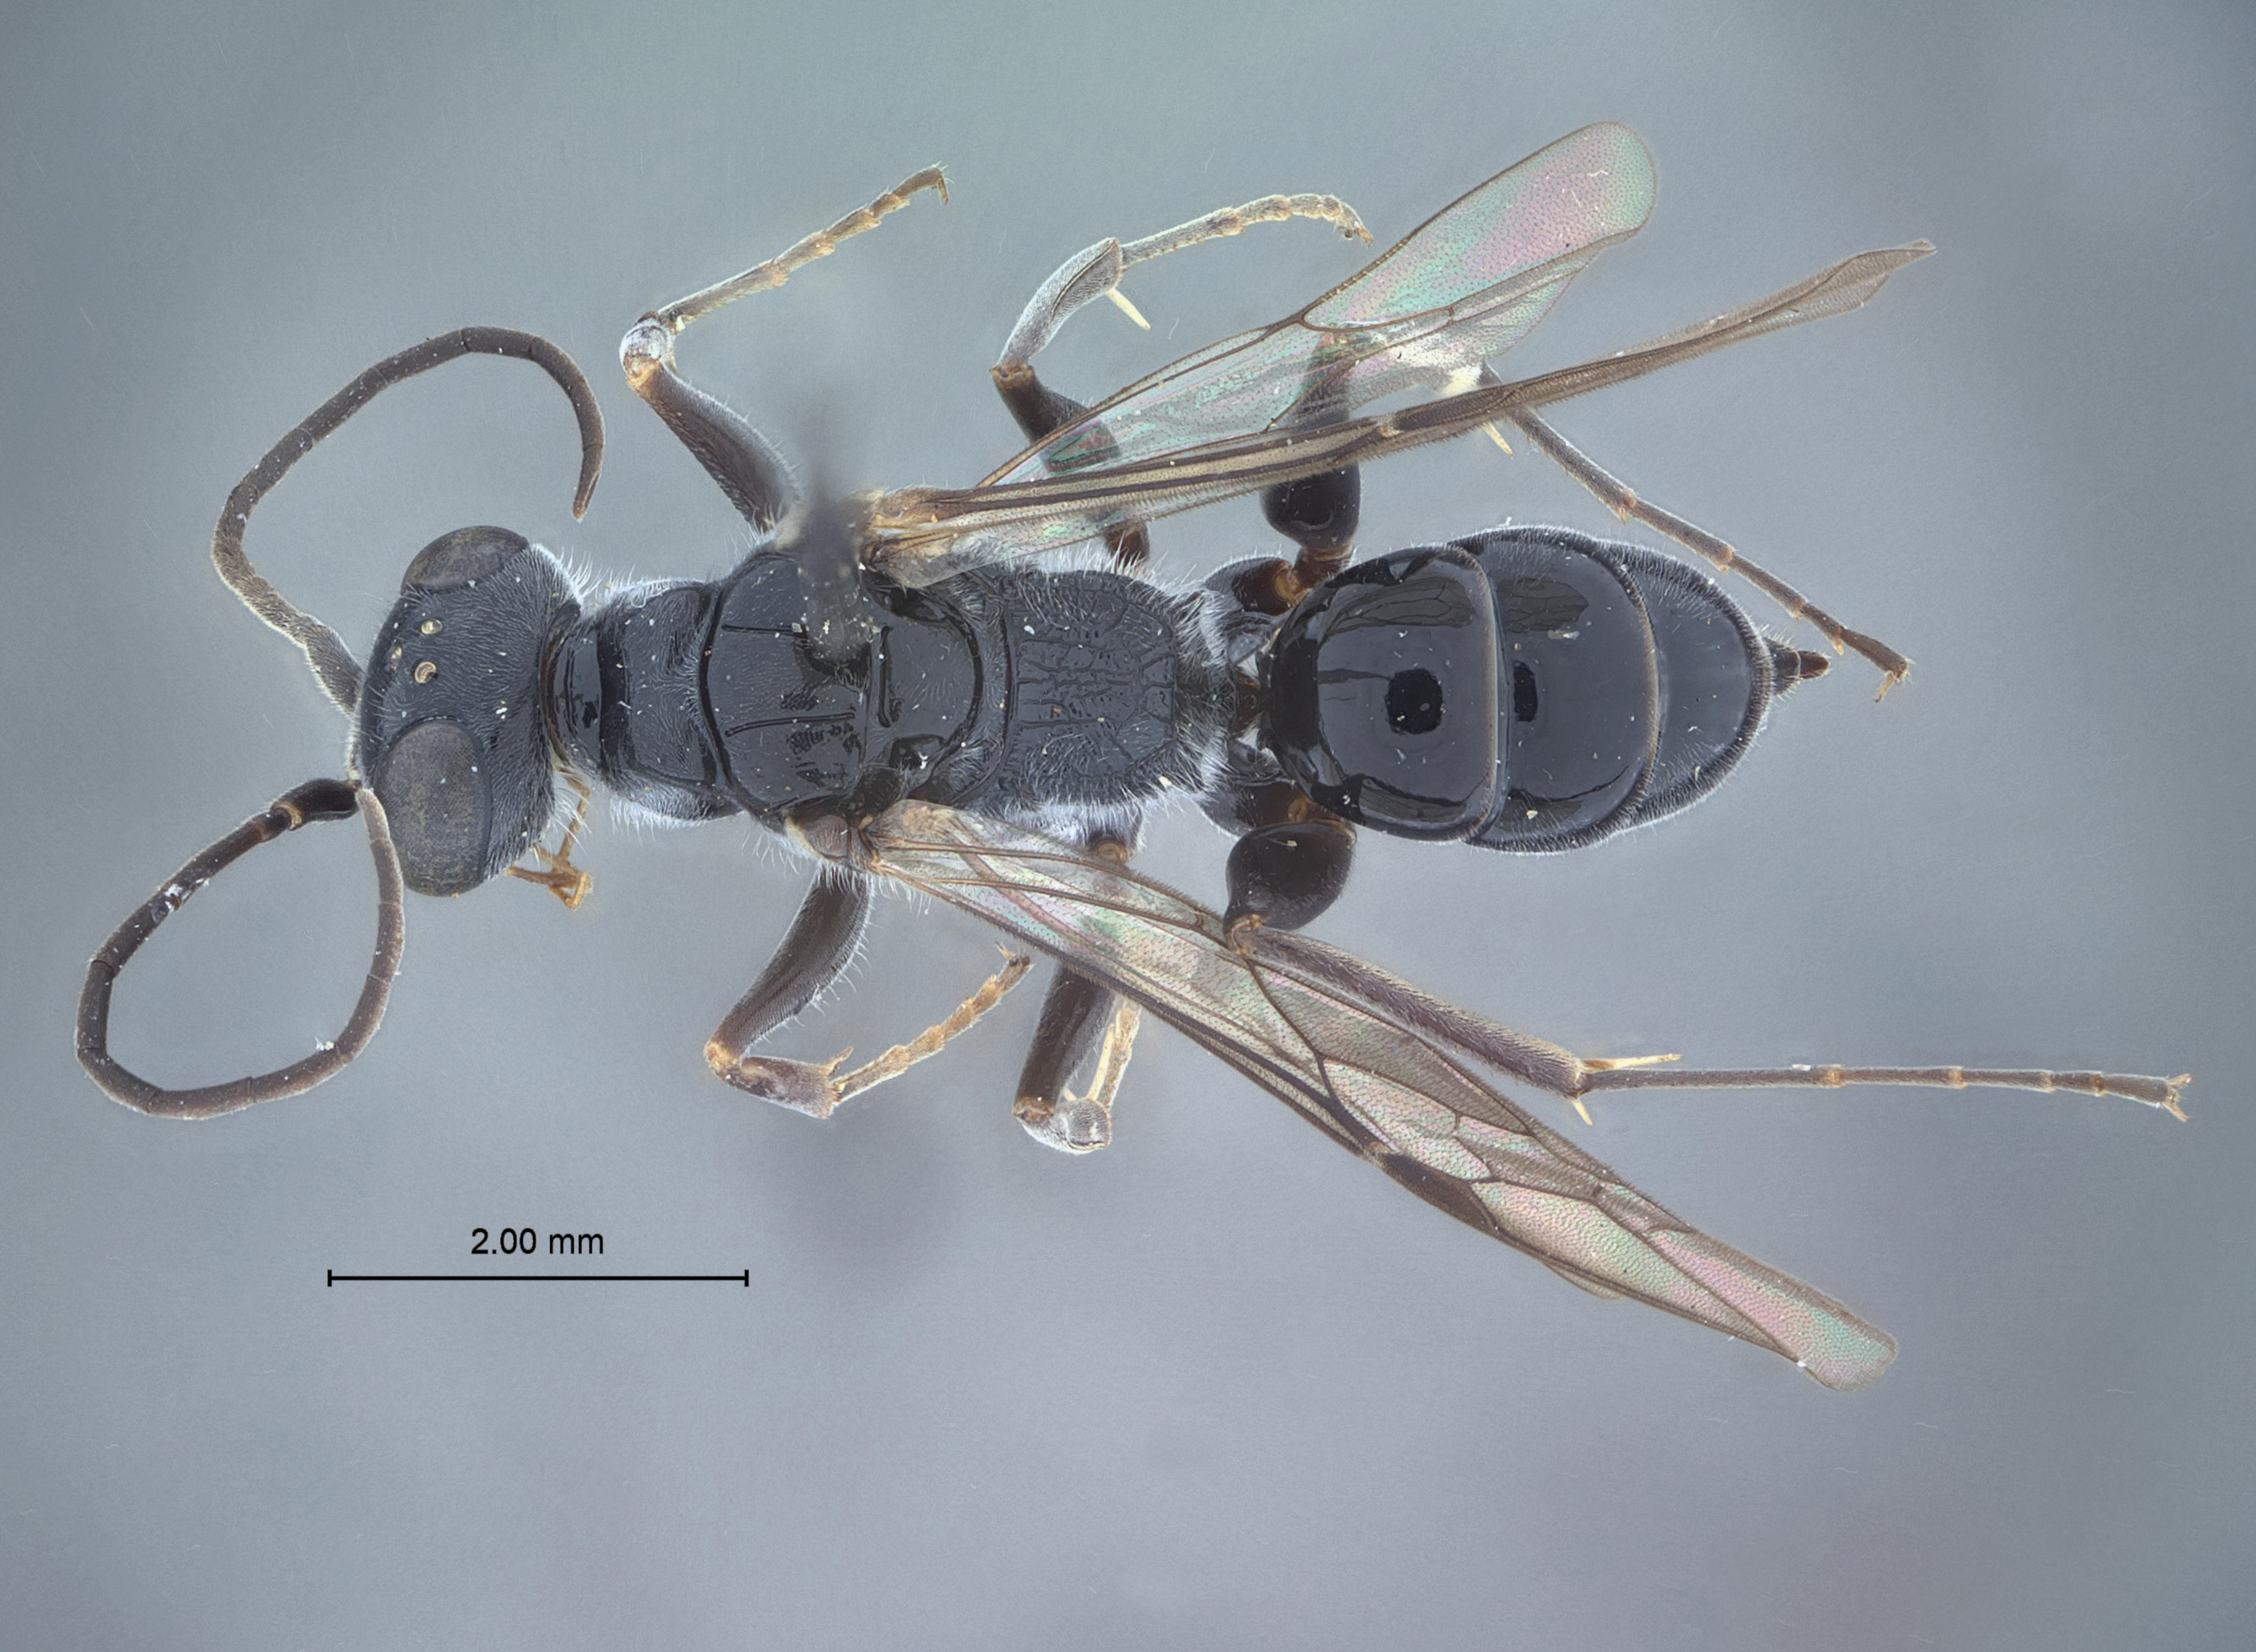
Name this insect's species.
Dolichurus apiciornatus
